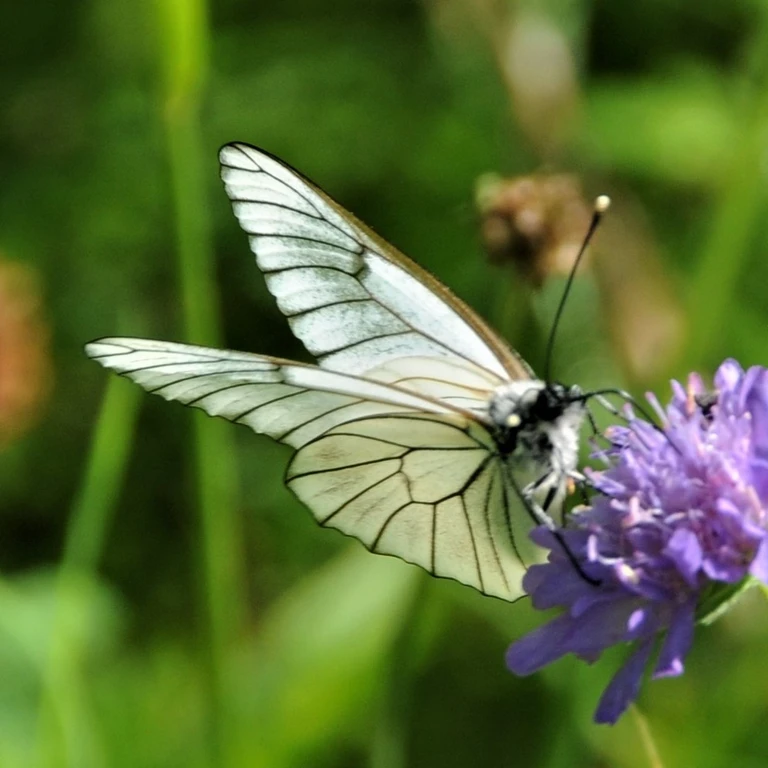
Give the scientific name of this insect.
Aporia crataegi
